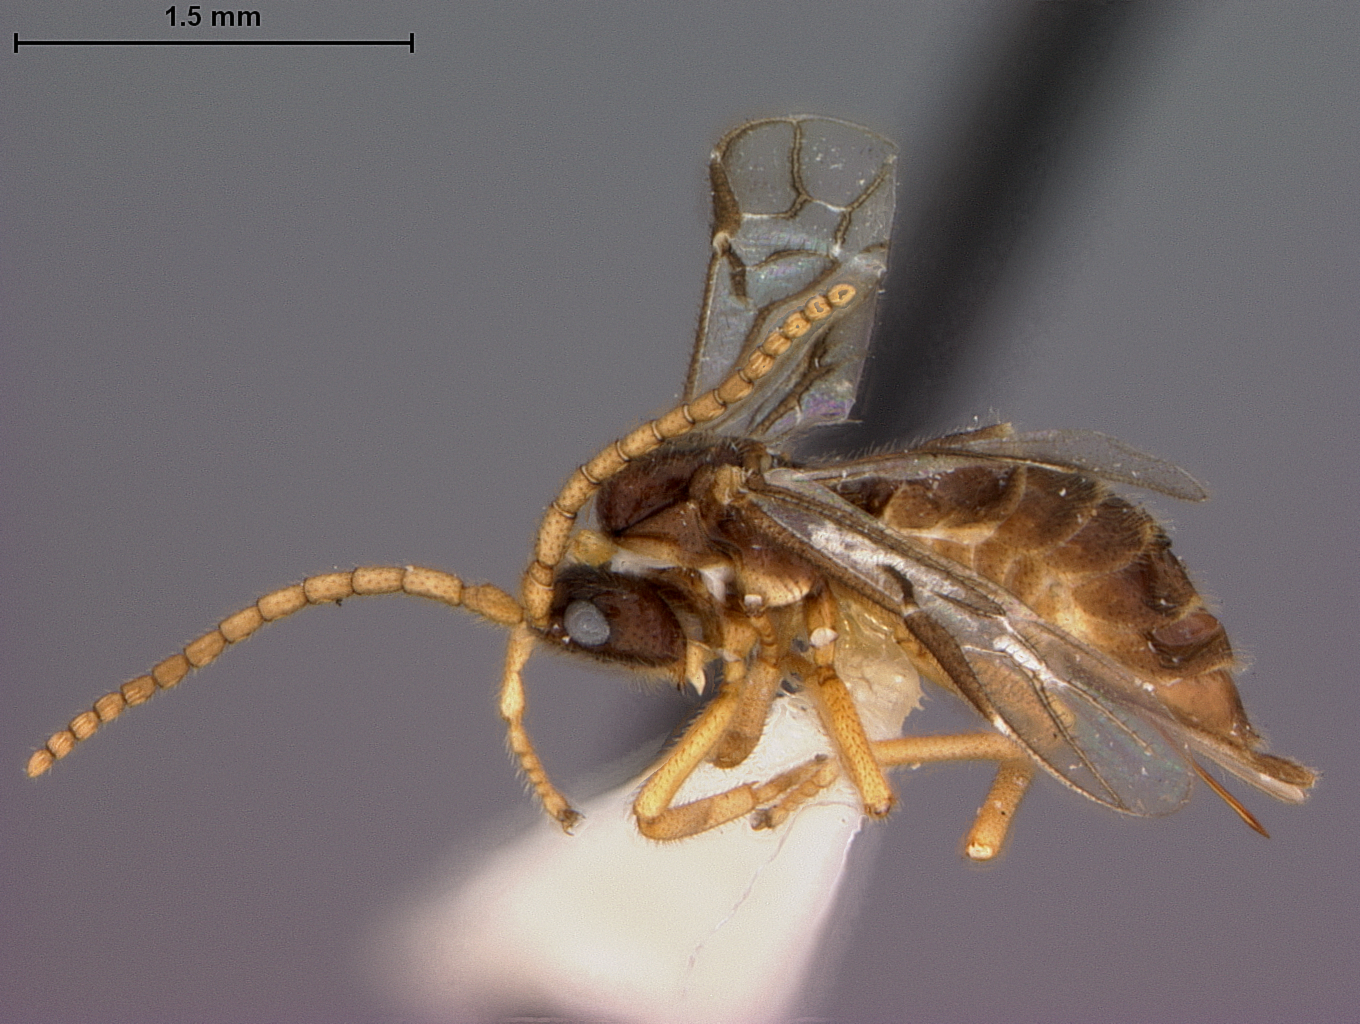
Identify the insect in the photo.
Ypsistocerus manni
